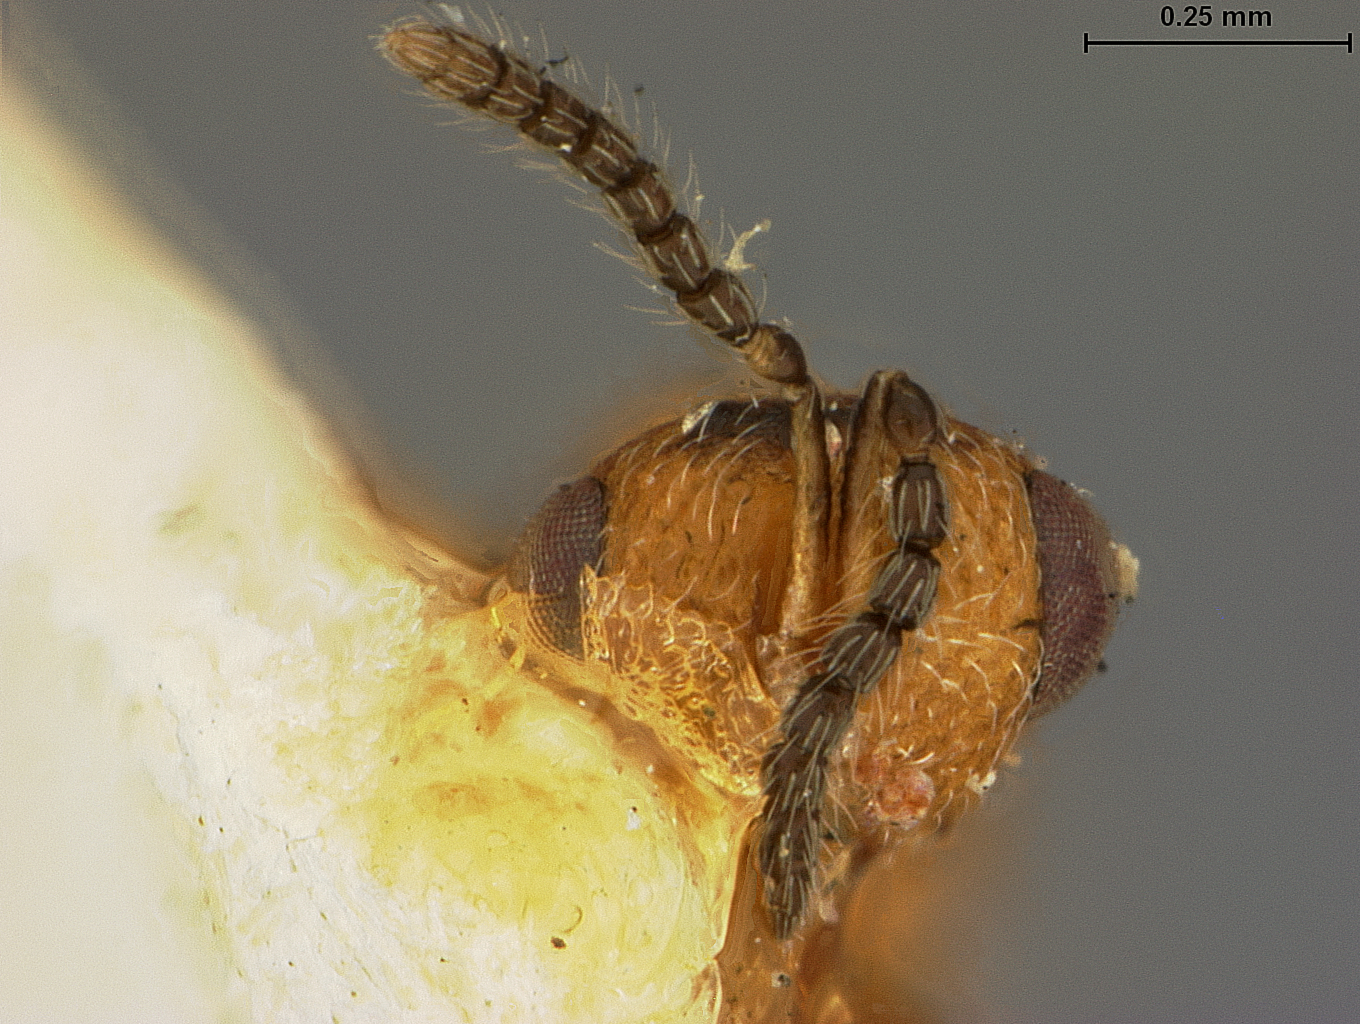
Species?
Xanthosoma nigricornis
